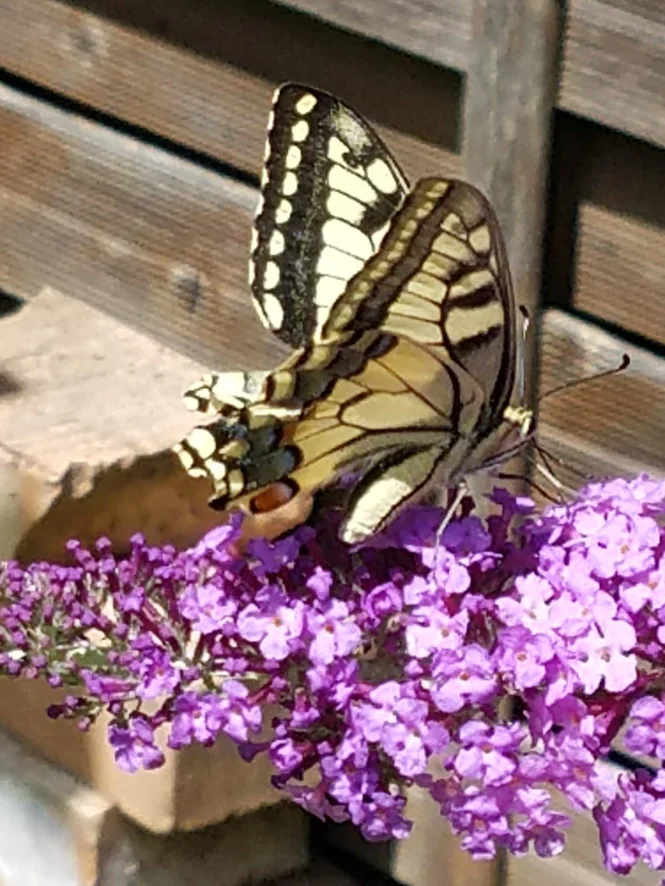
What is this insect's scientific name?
Papilio machaon
